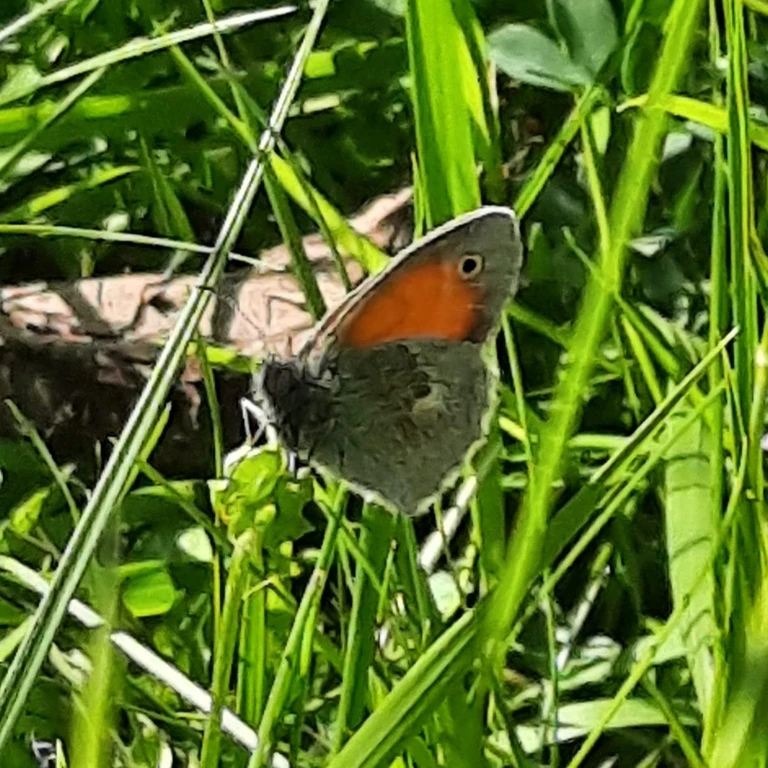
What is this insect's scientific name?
Coenonympha pamphilus
